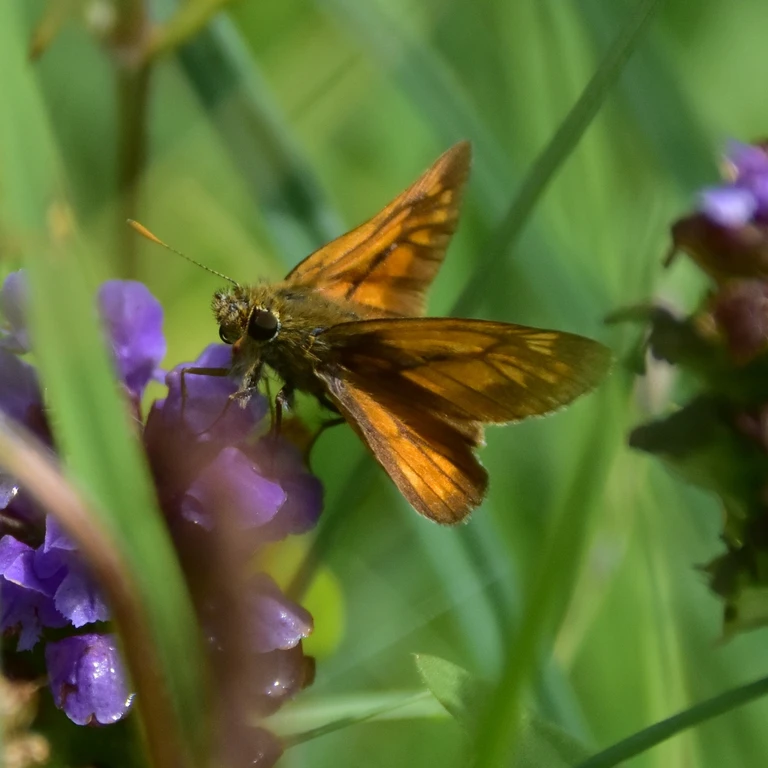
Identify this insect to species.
Ochlodes sylvanus (also Ochlodes venata)
